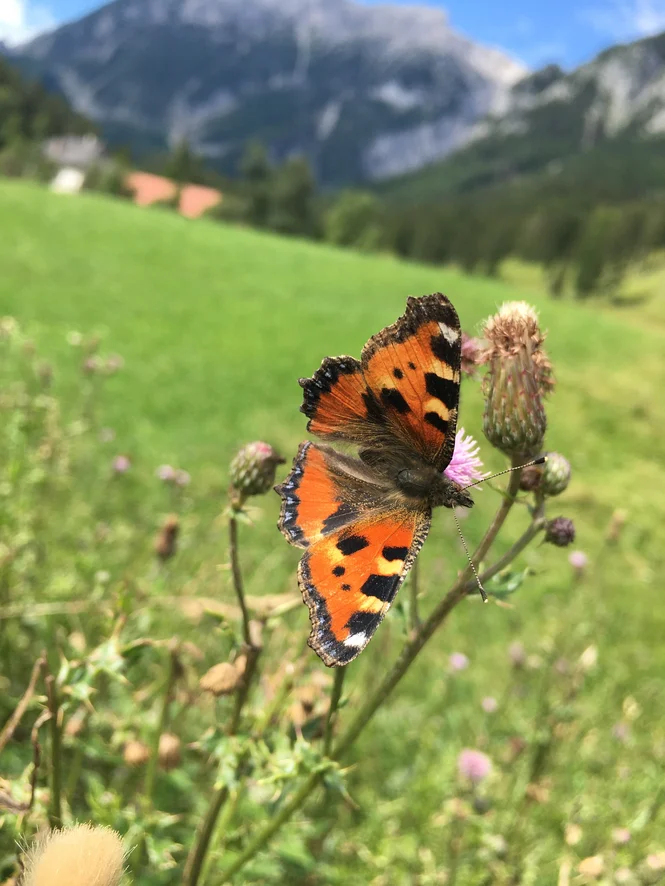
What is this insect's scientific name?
Aglais urticae
